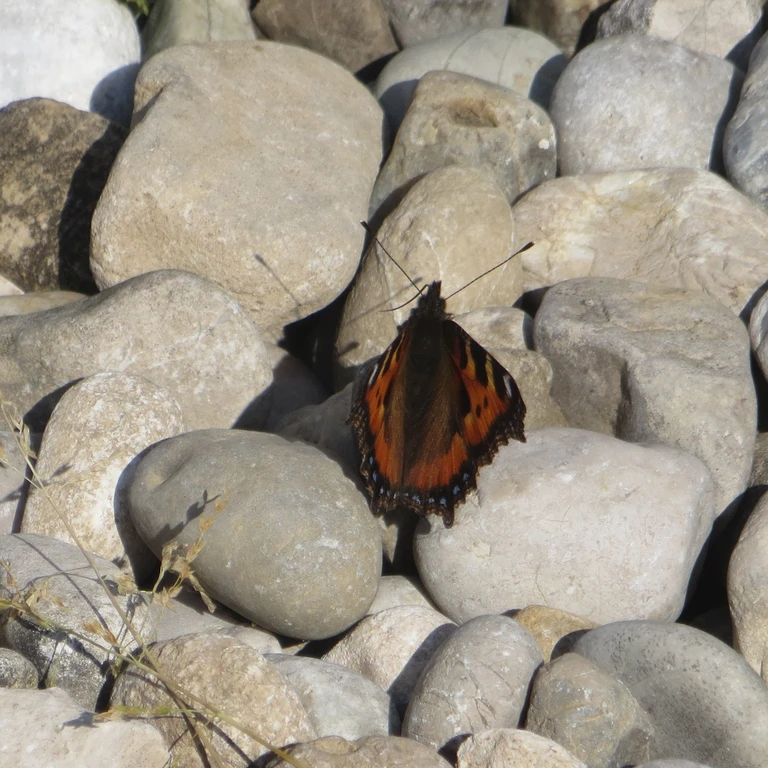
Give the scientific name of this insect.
Aglais urticae
